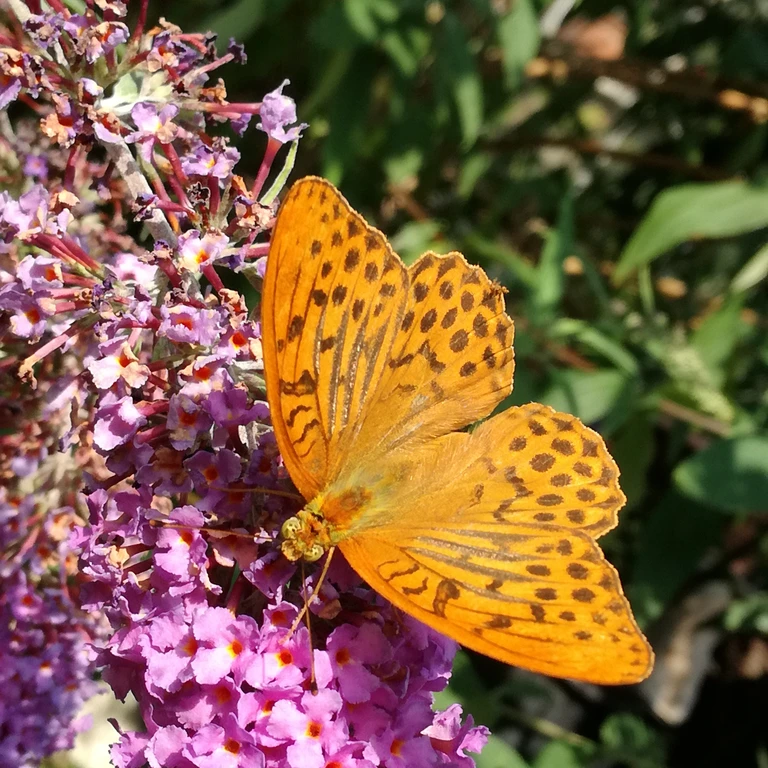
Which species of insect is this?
Argynnis paphia
